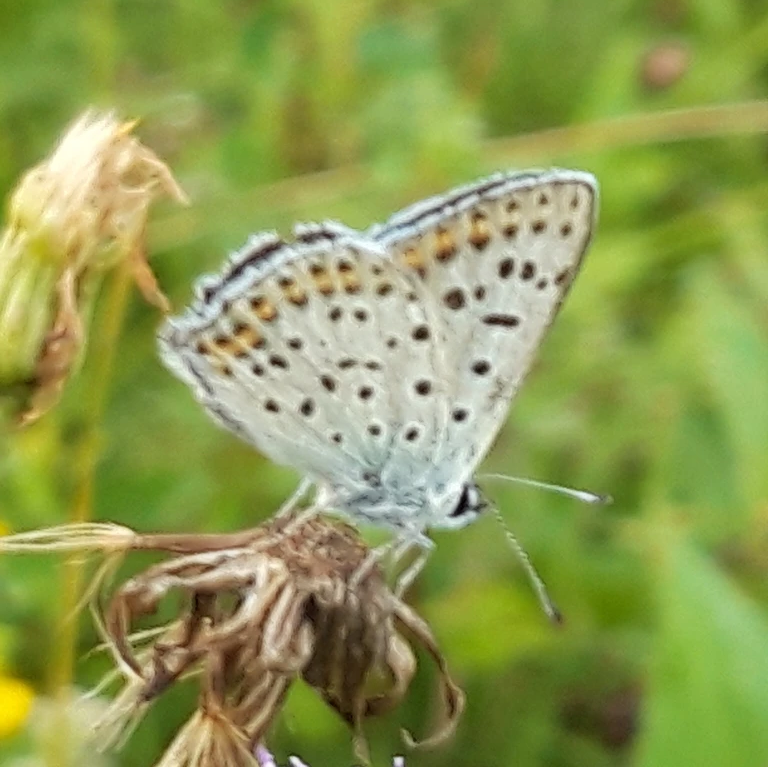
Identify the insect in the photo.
Lycaena tityrus (also Loweia tityrus)
